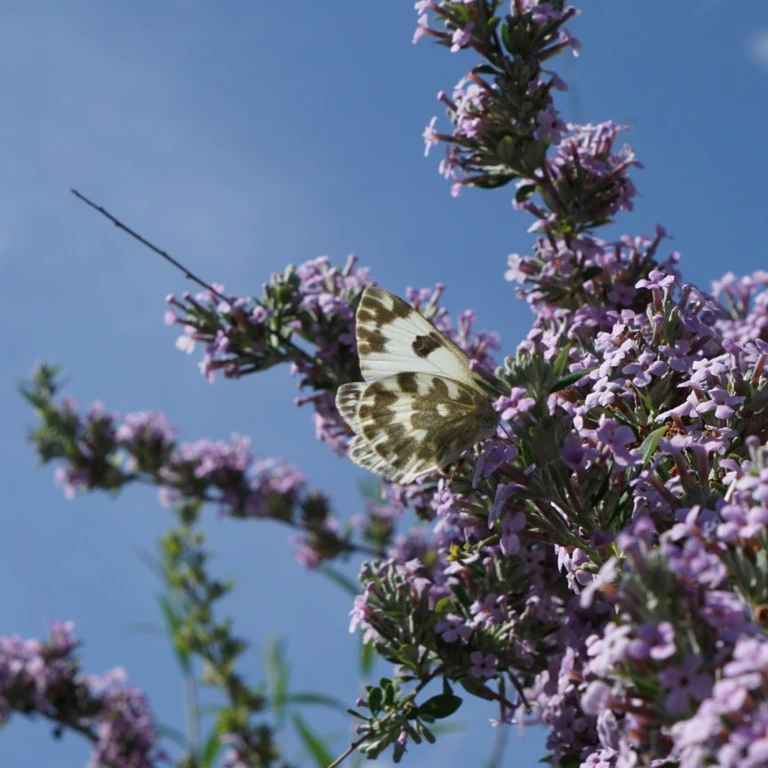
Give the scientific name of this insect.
Pontia edusa
